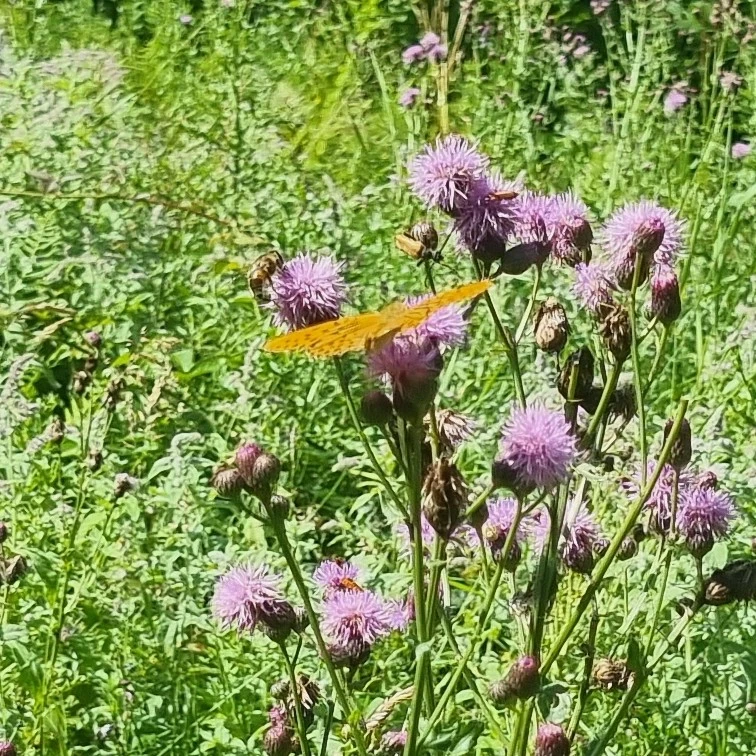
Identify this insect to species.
Argynnis paphia
